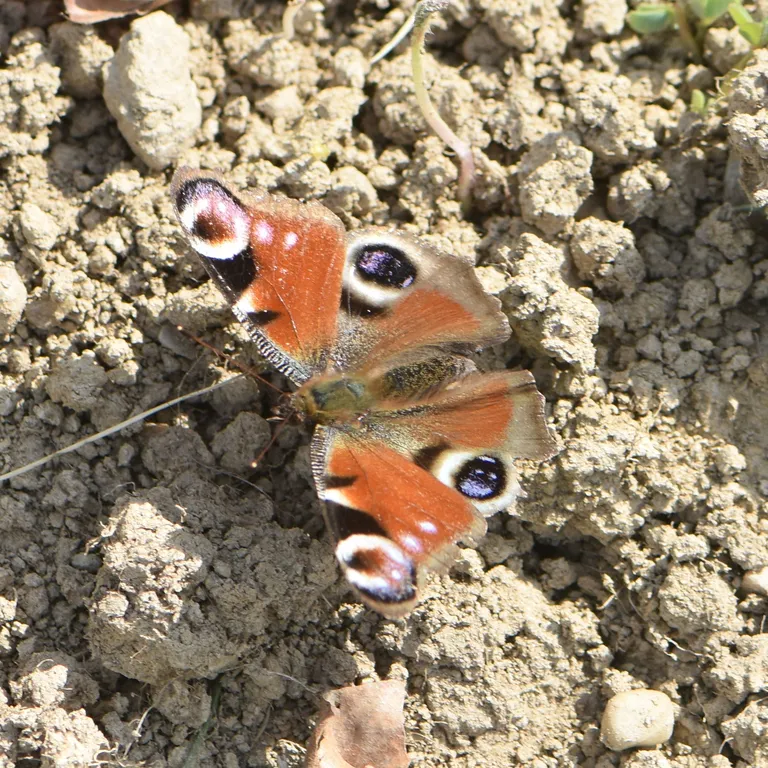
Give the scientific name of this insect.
Aglais io
